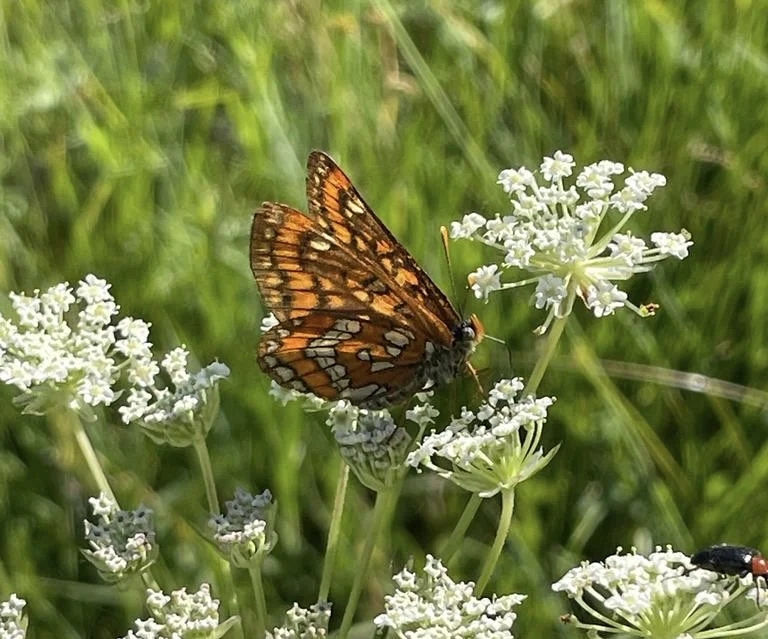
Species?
Euphydryas maturna
